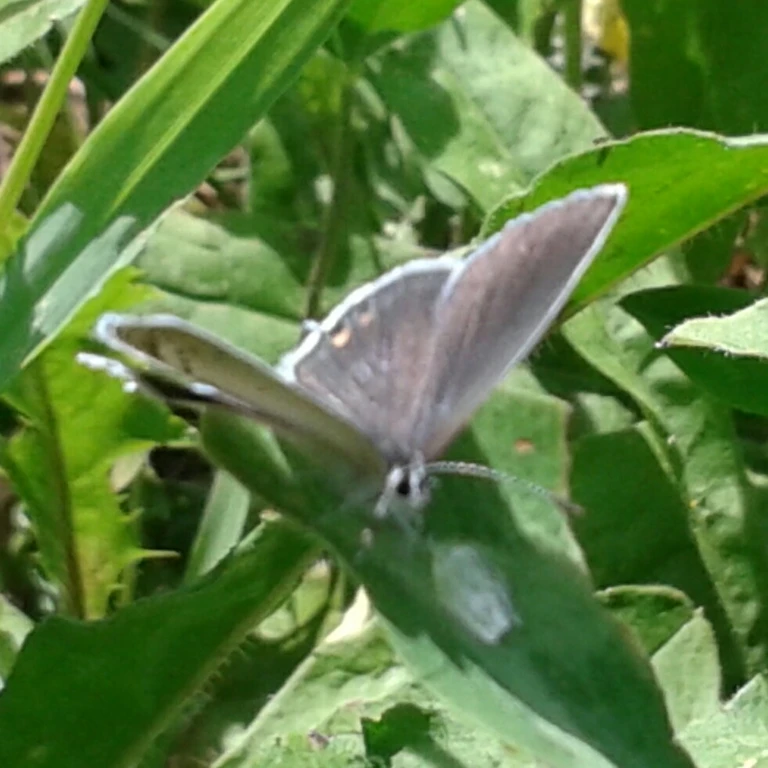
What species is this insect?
Cupido argiades (also Elkalyce argiades)
